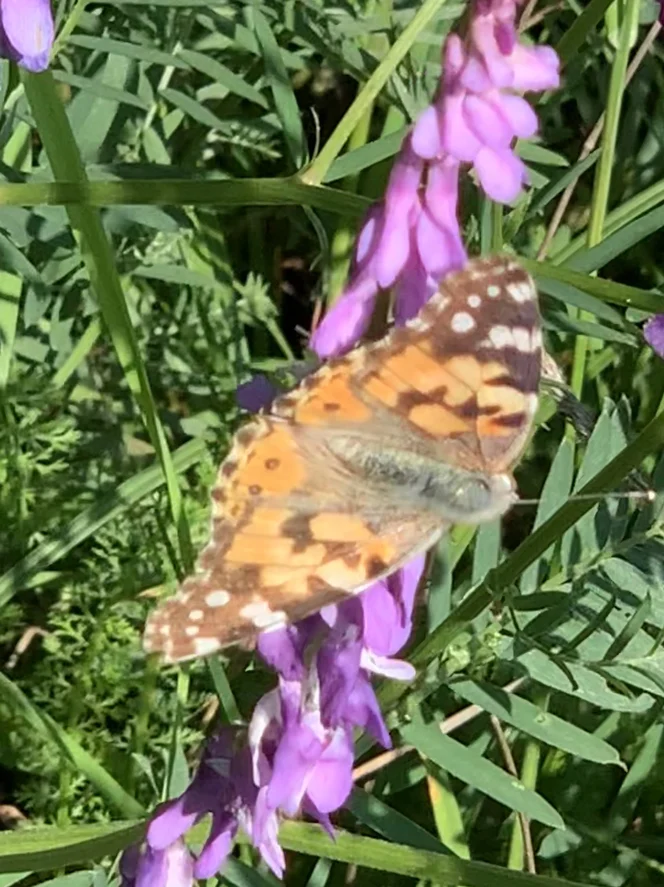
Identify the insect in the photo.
Vanessa cardui
